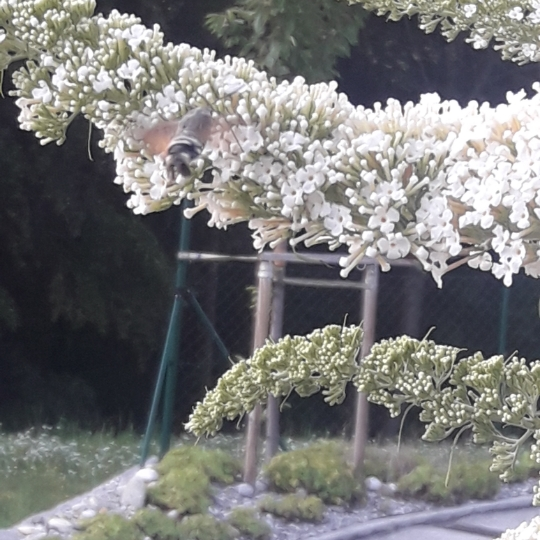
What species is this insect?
Macroglossum stellatarum
